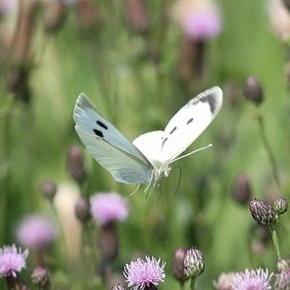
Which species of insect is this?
Pieris brassicae
